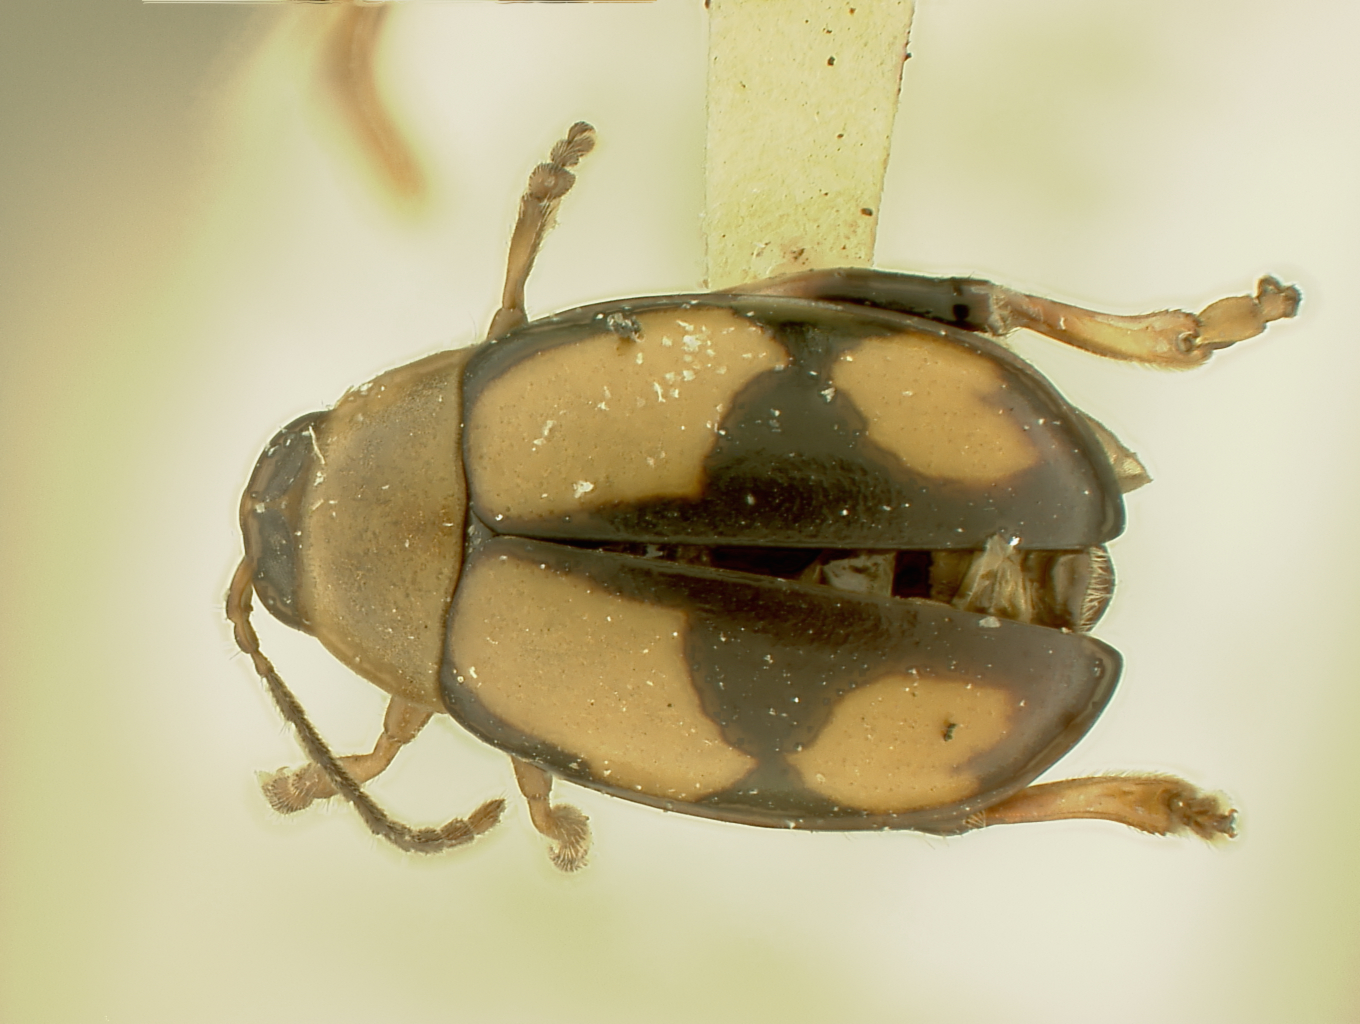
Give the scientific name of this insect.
Megistops bahamensis
